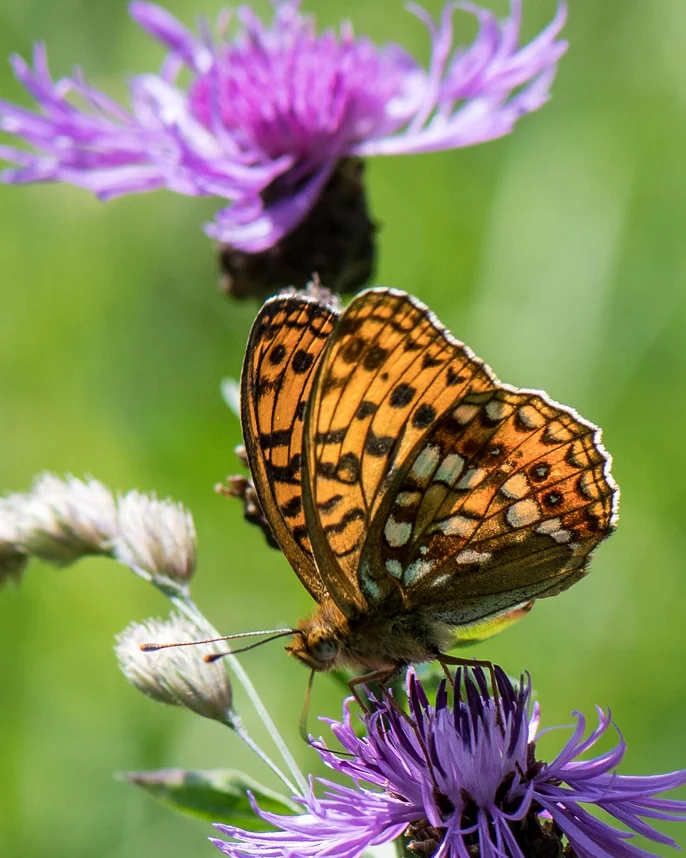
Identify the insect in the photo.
Fabriciana adippe
